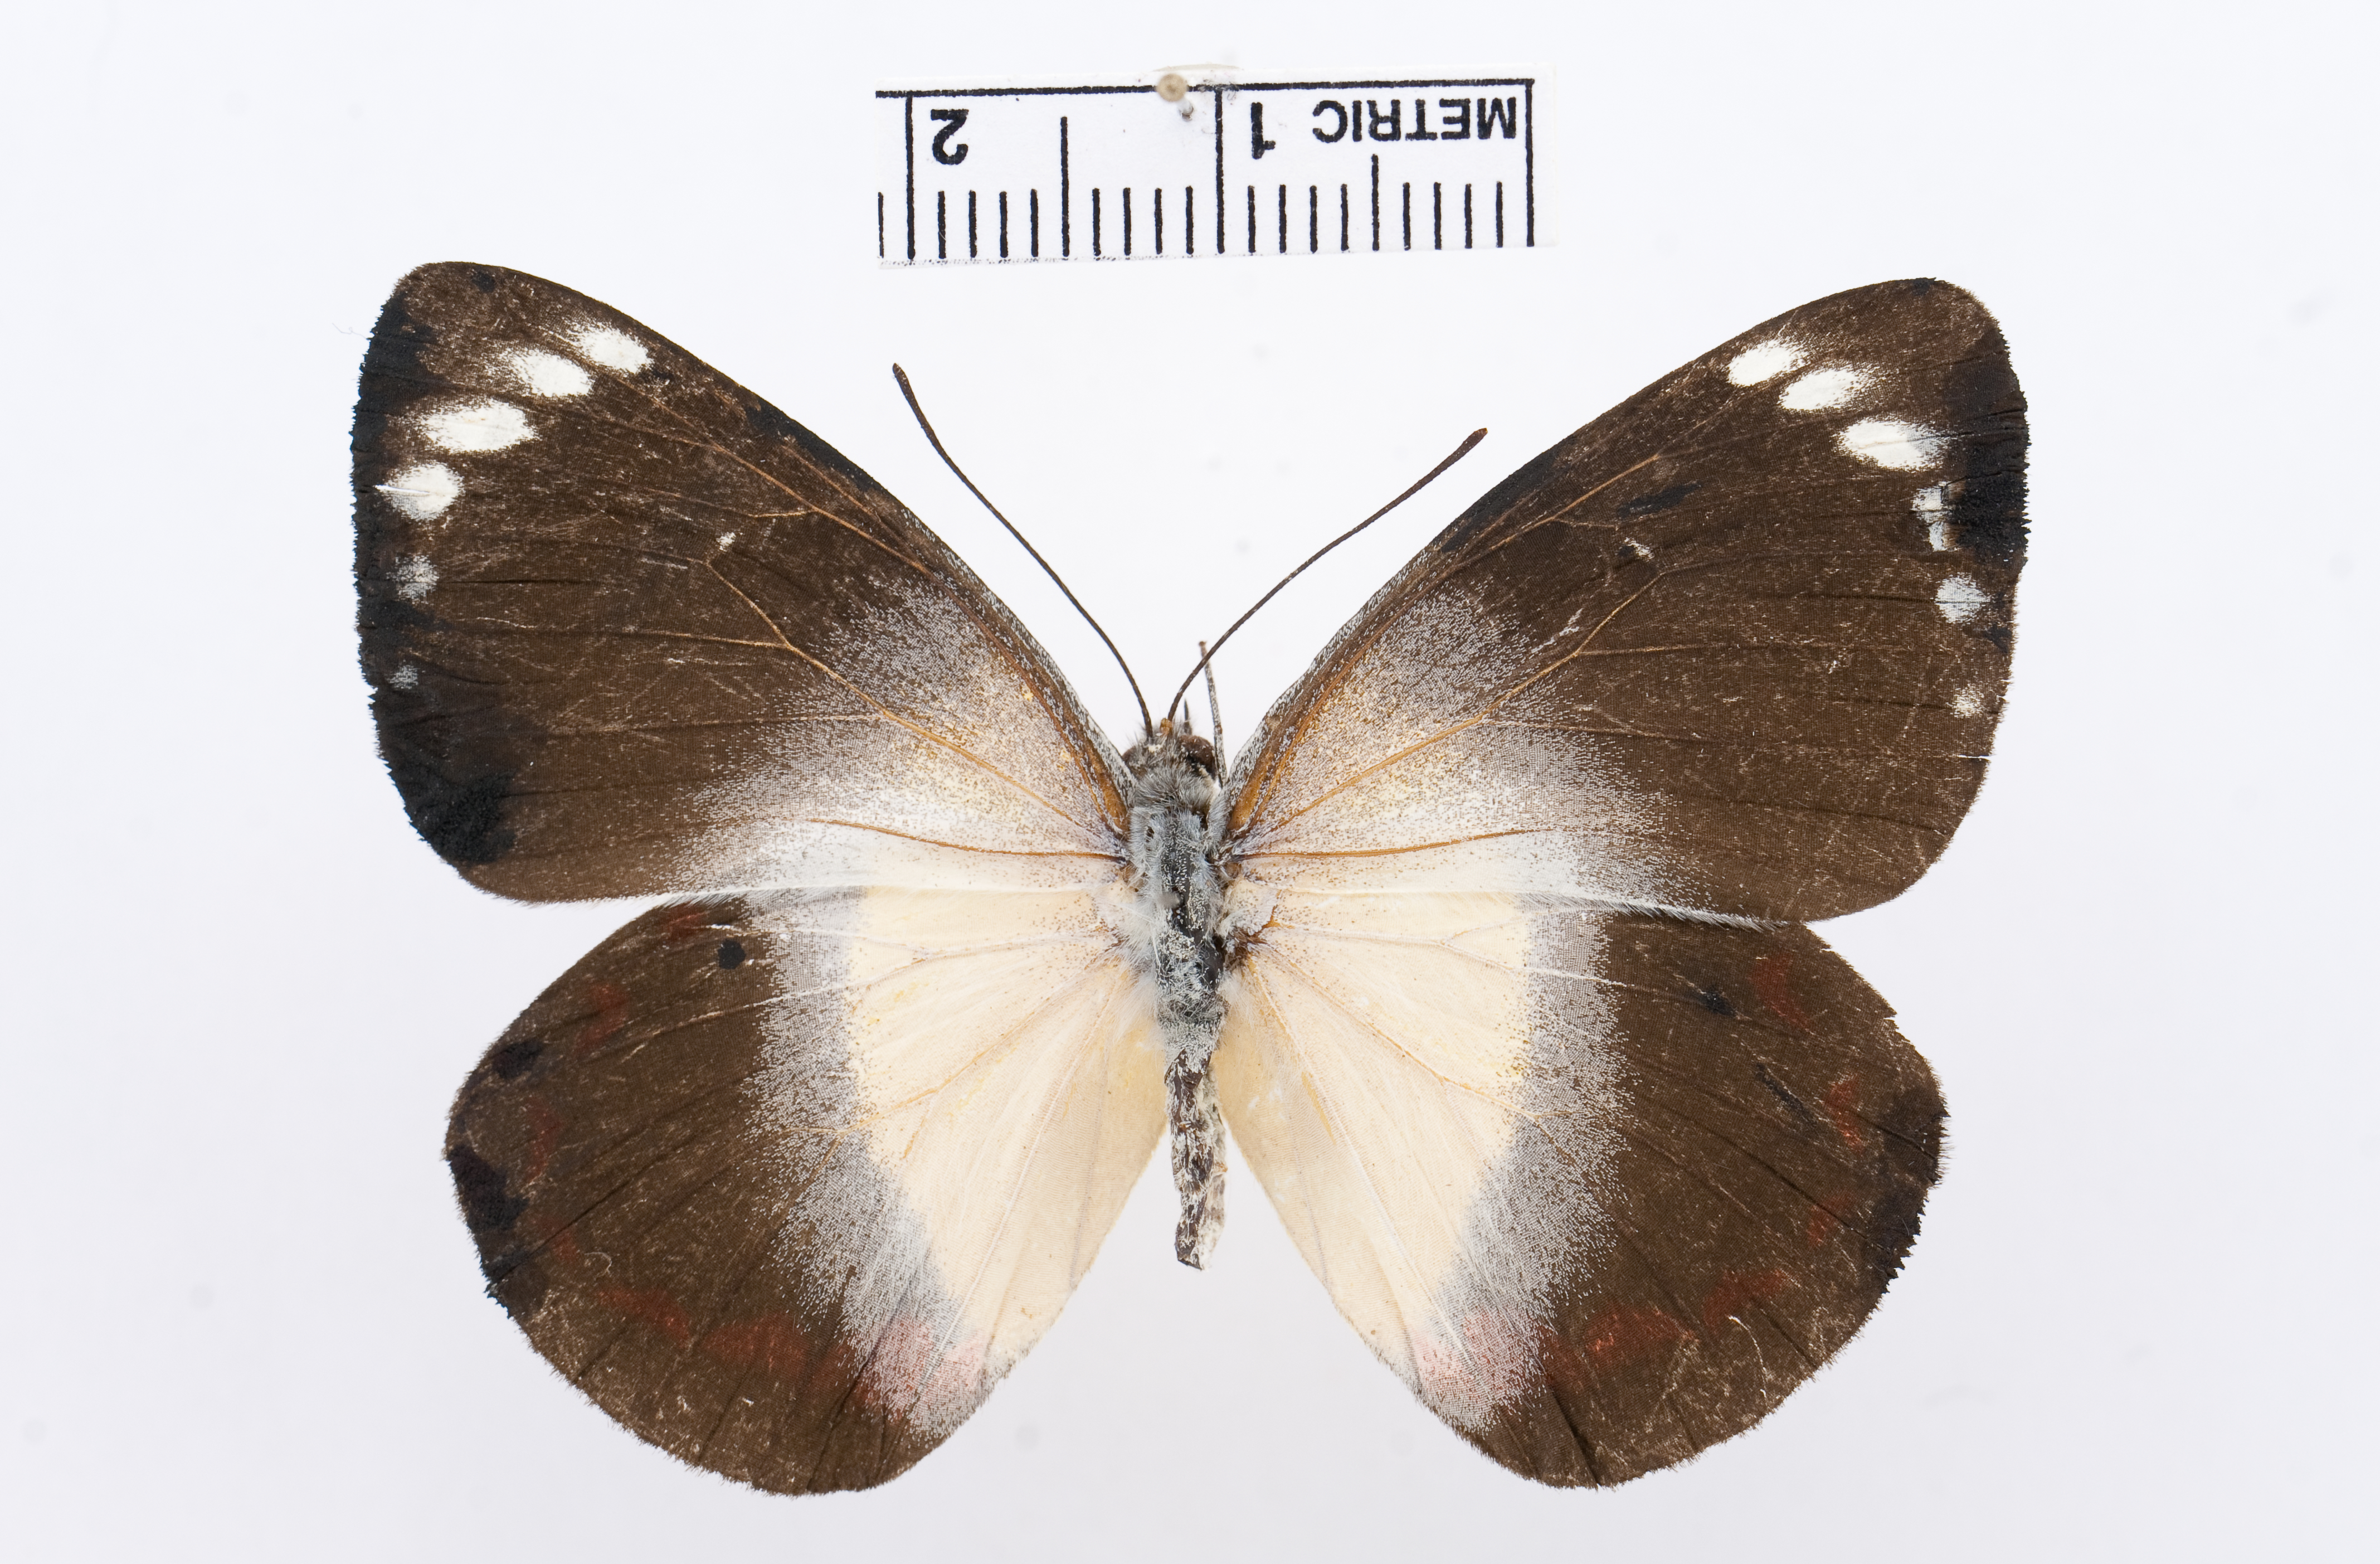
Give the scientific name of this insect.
Delias timorensis
